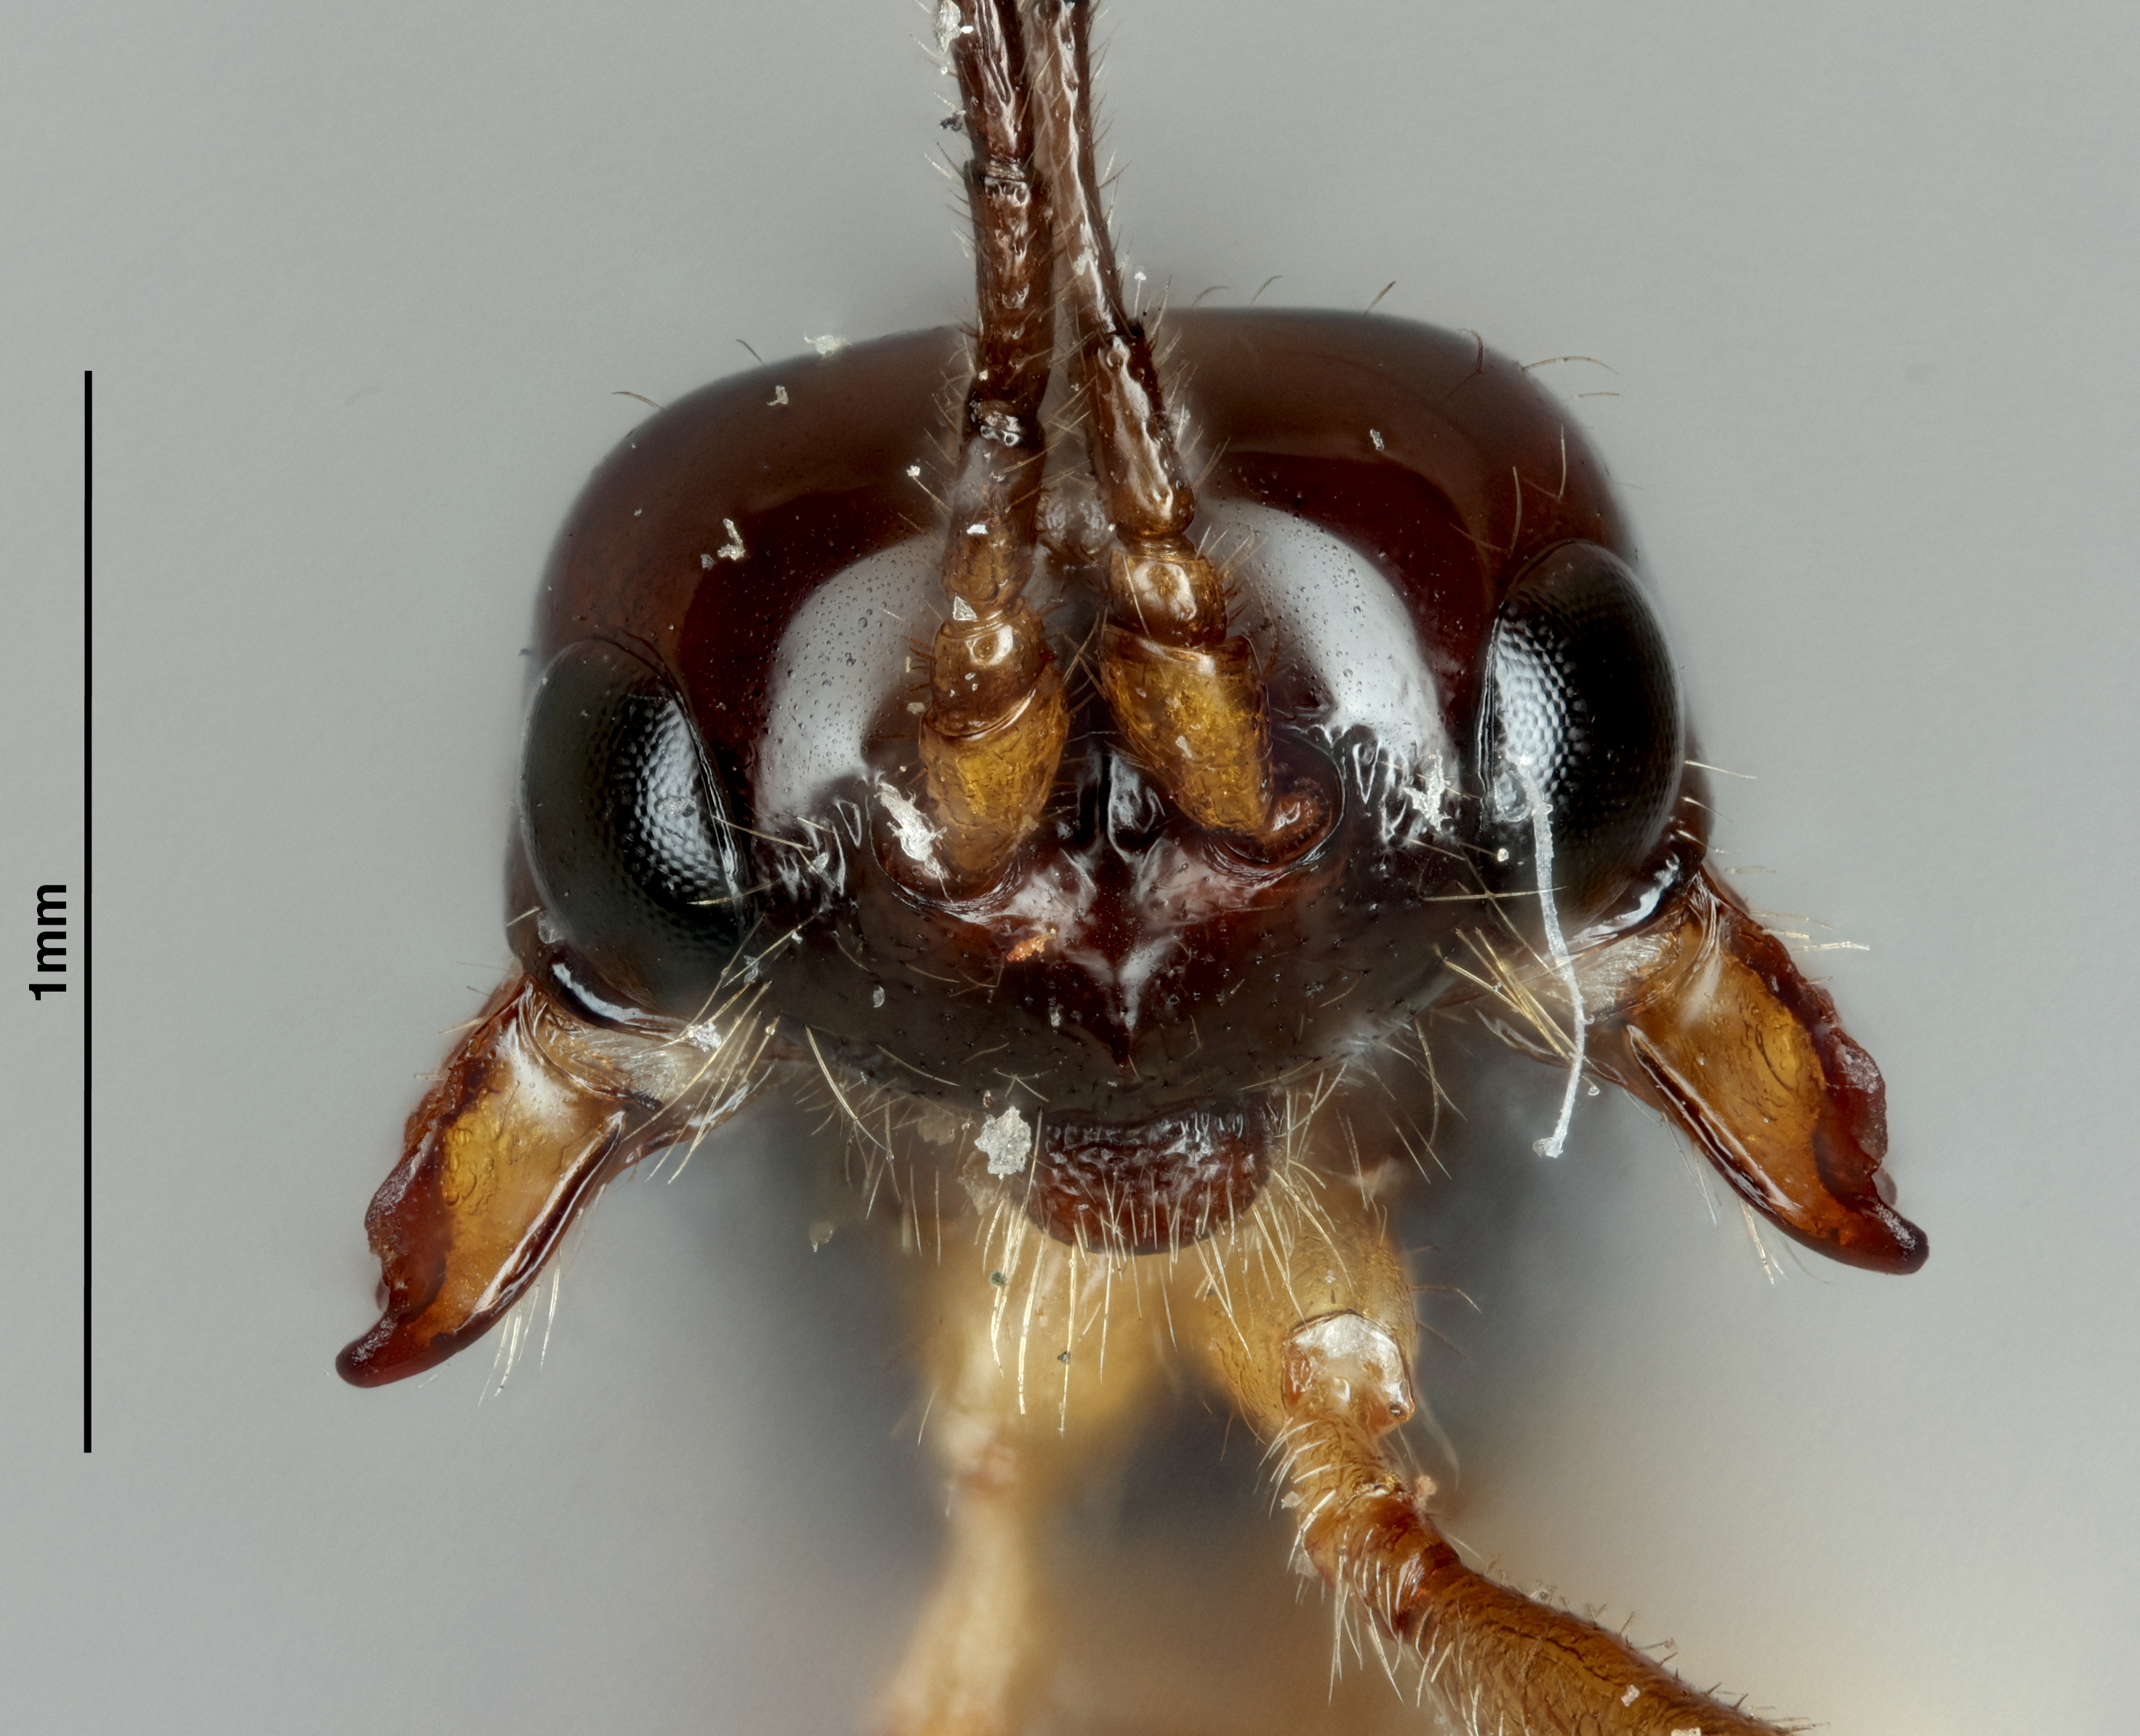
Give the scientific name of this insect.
Phaenocarpa horribilis
